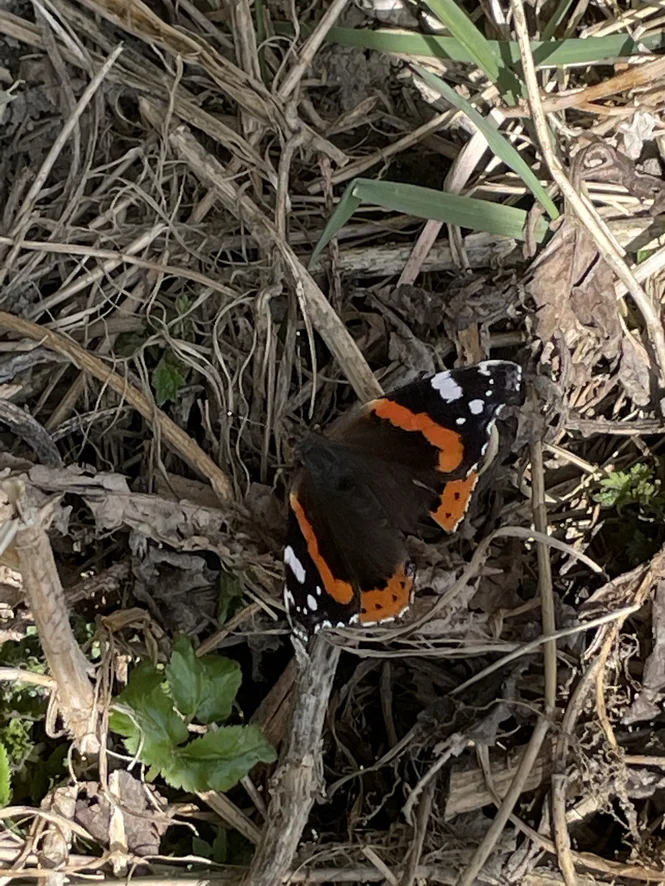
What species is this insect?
Vanessa atalanta
